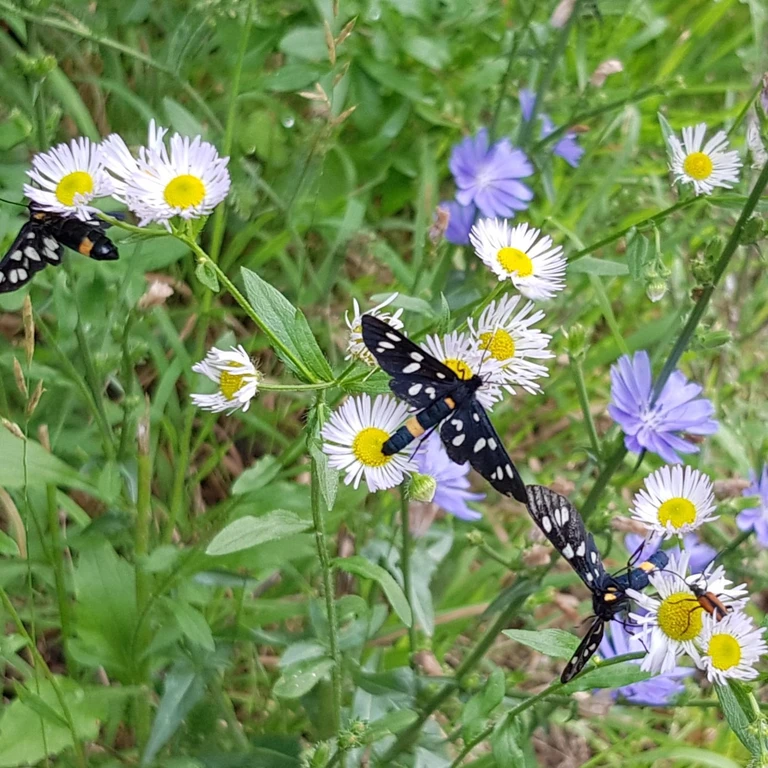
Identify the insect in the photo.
Amata phegea
